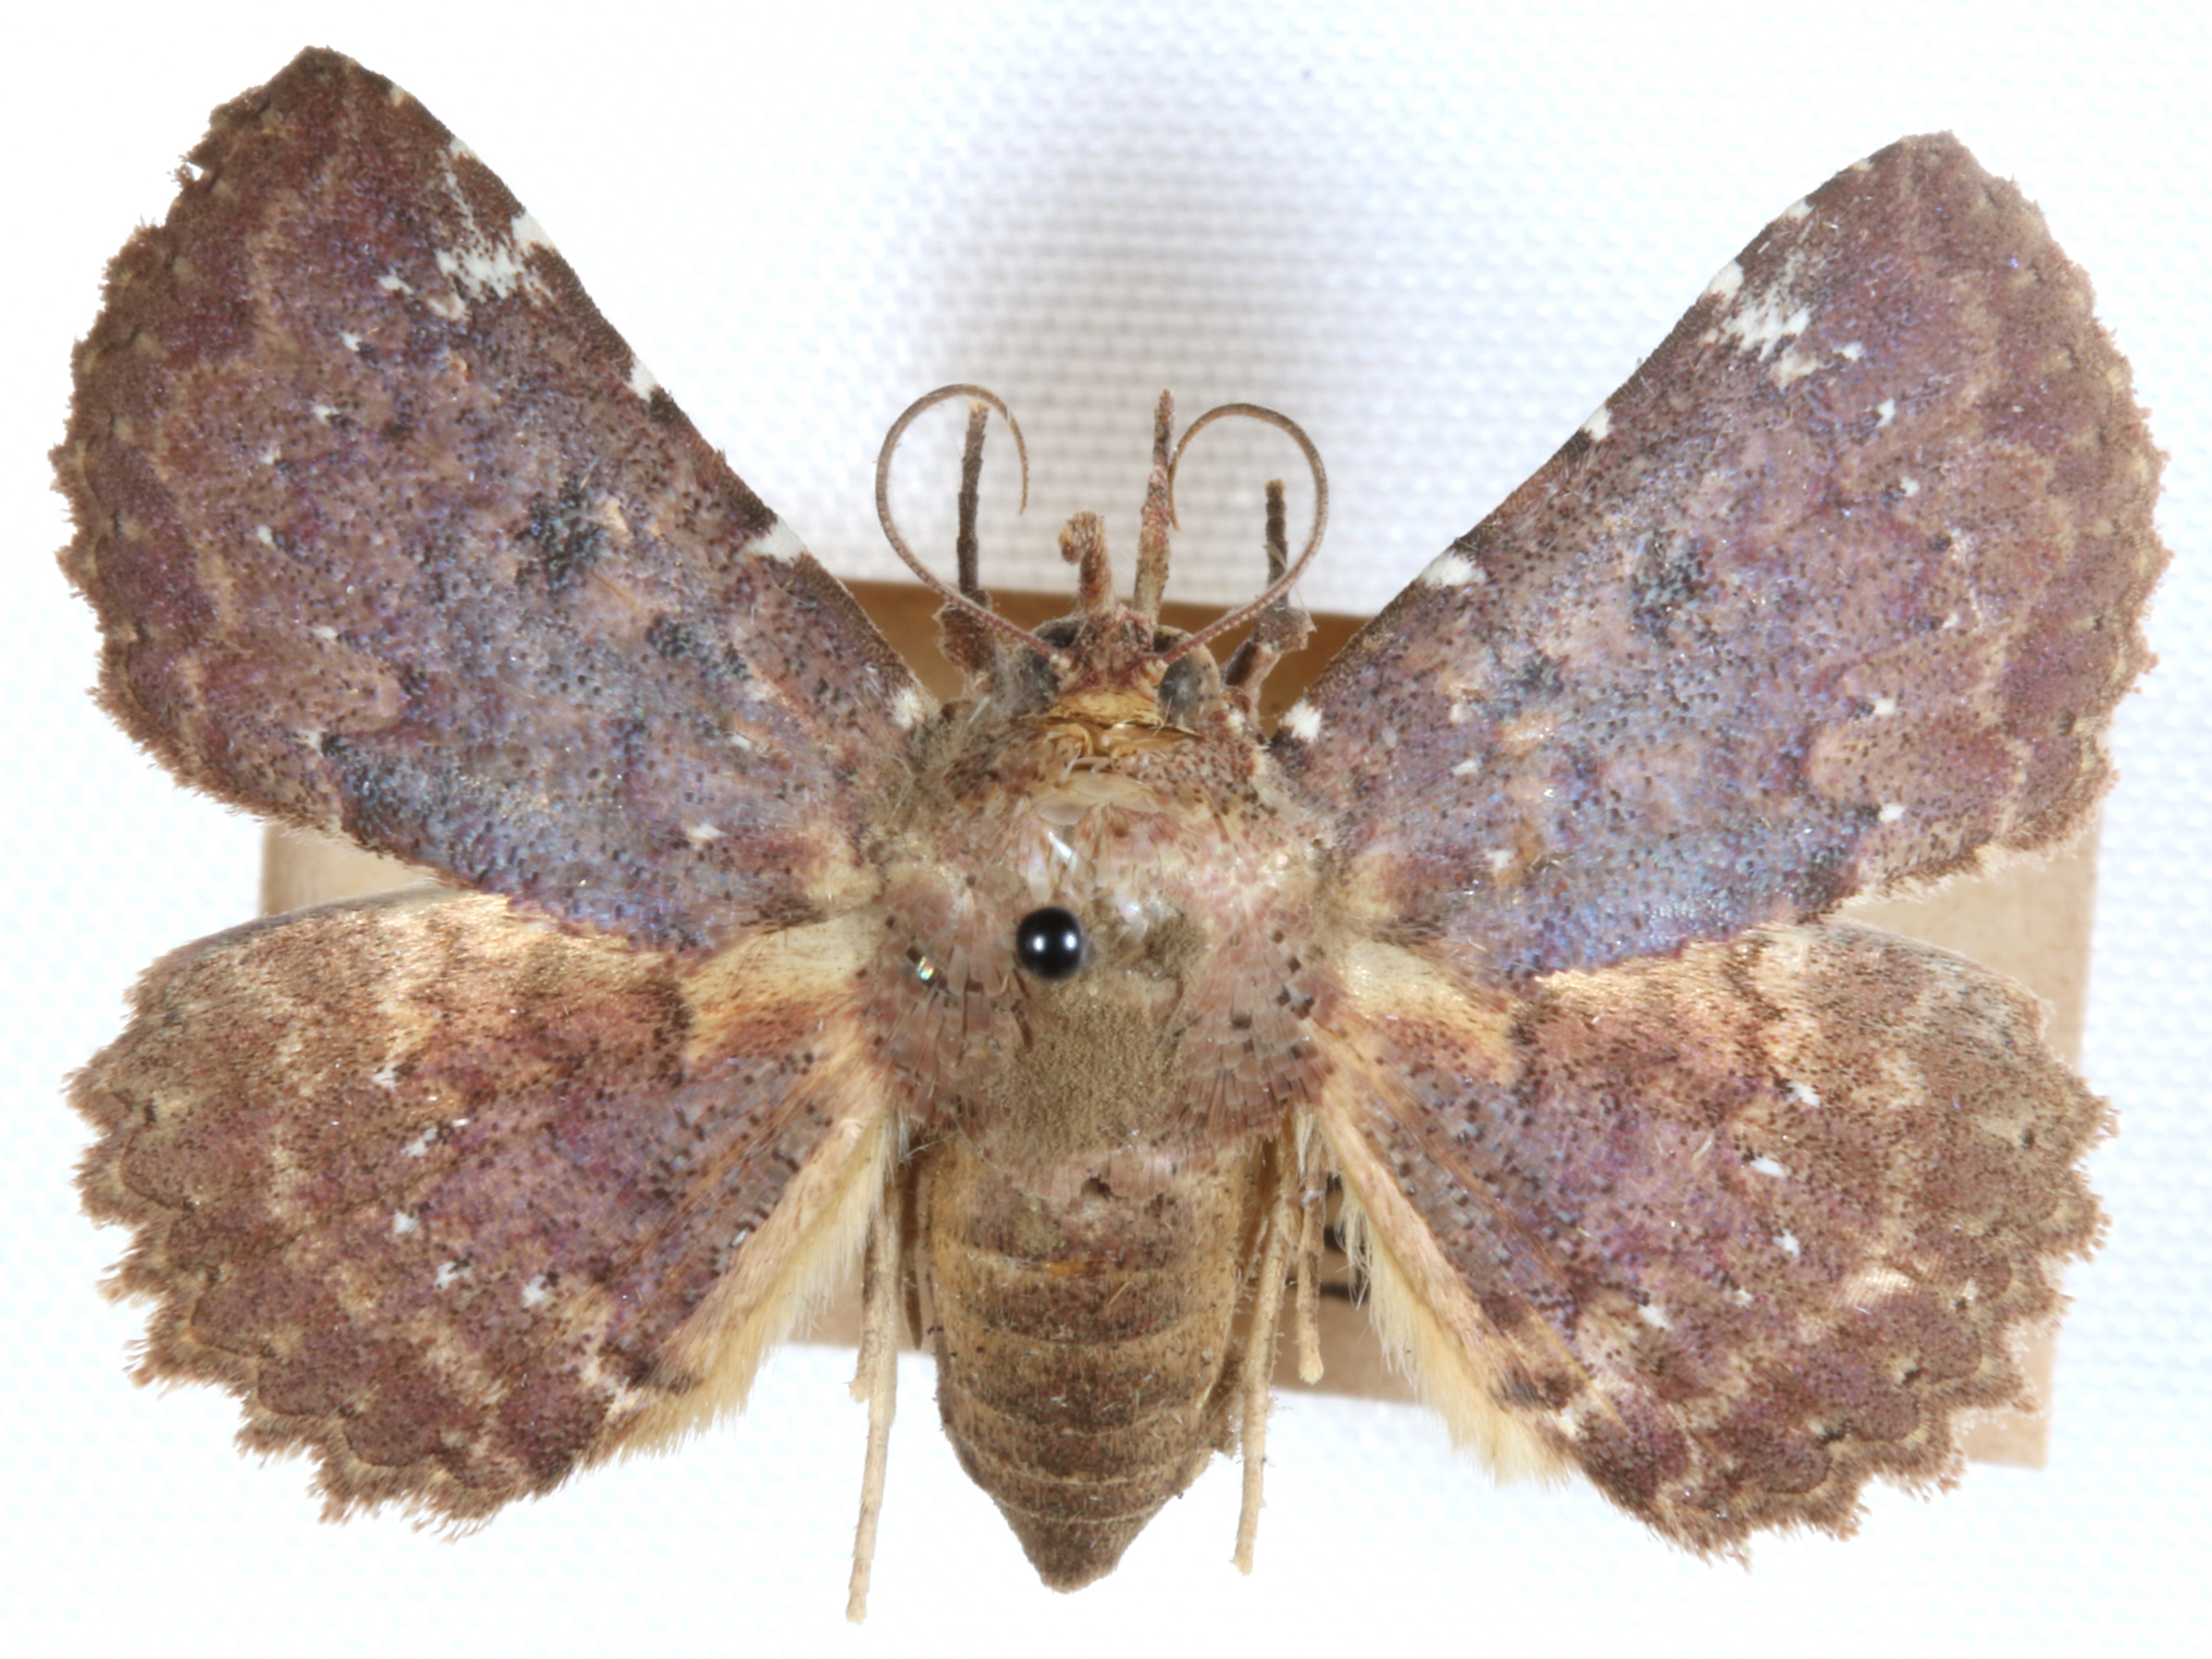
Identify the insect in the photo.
Silignea albopunctata
